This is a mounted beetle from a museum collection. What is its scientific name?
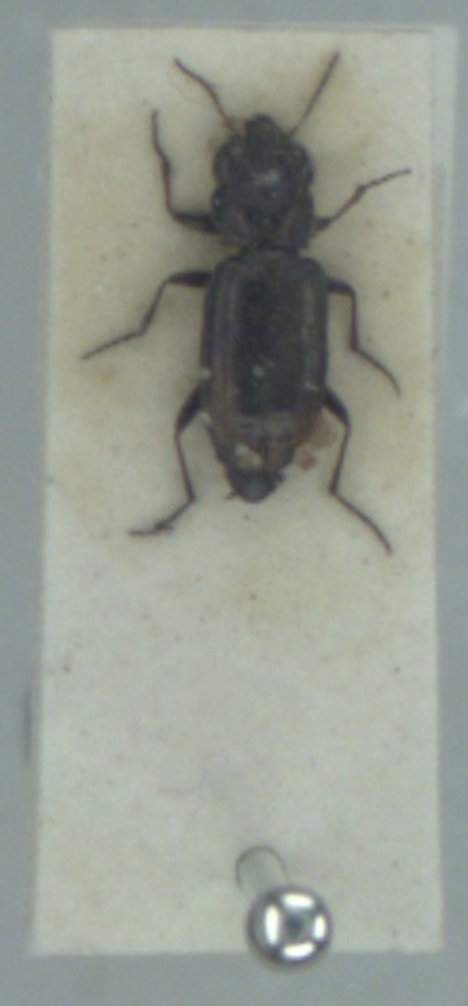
Notiophilus substriatus
